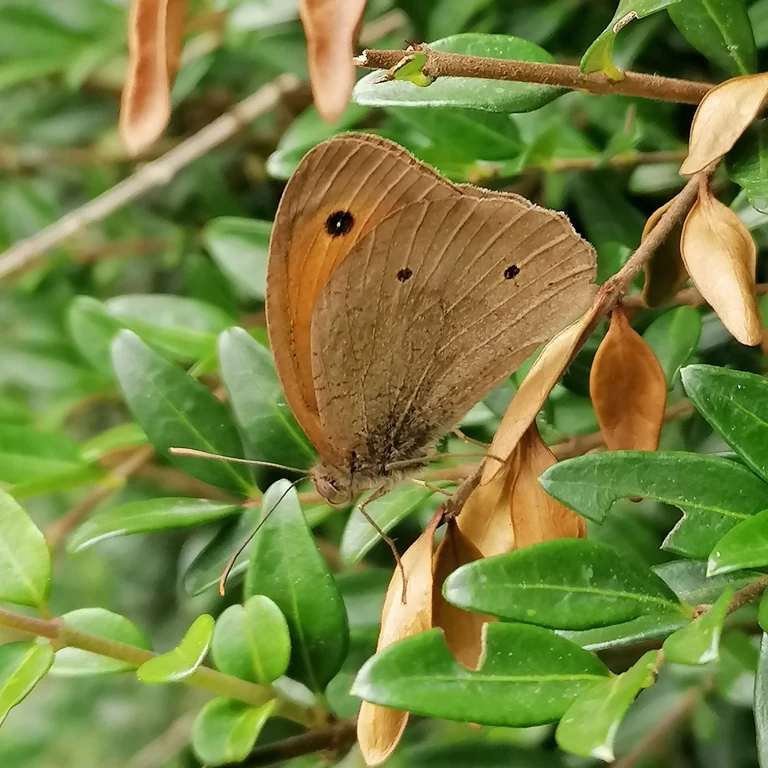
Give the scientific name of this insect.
Maniola jurtina
